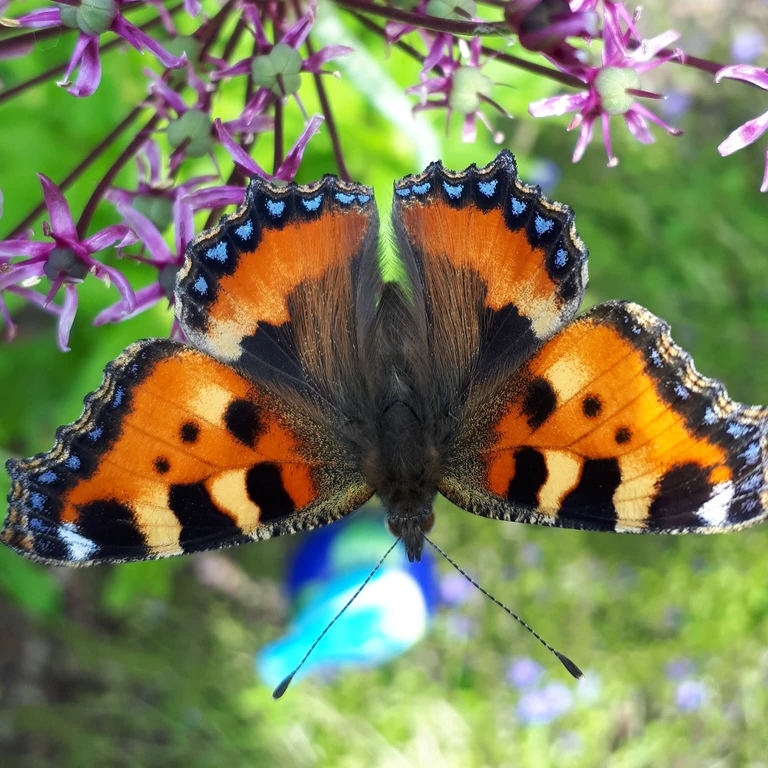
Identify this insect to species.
Aglais urticae
